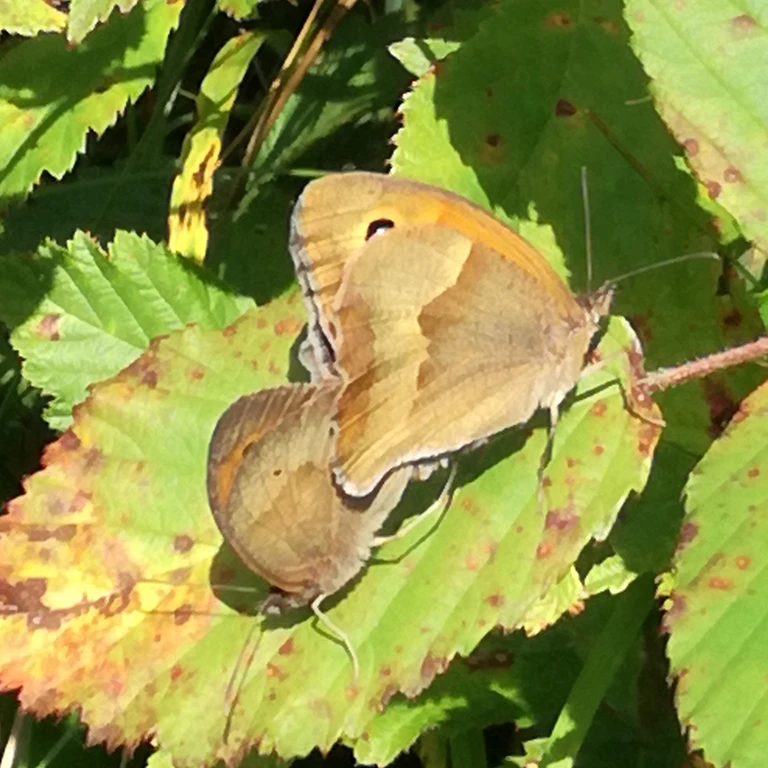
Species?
Maniola jurtina
